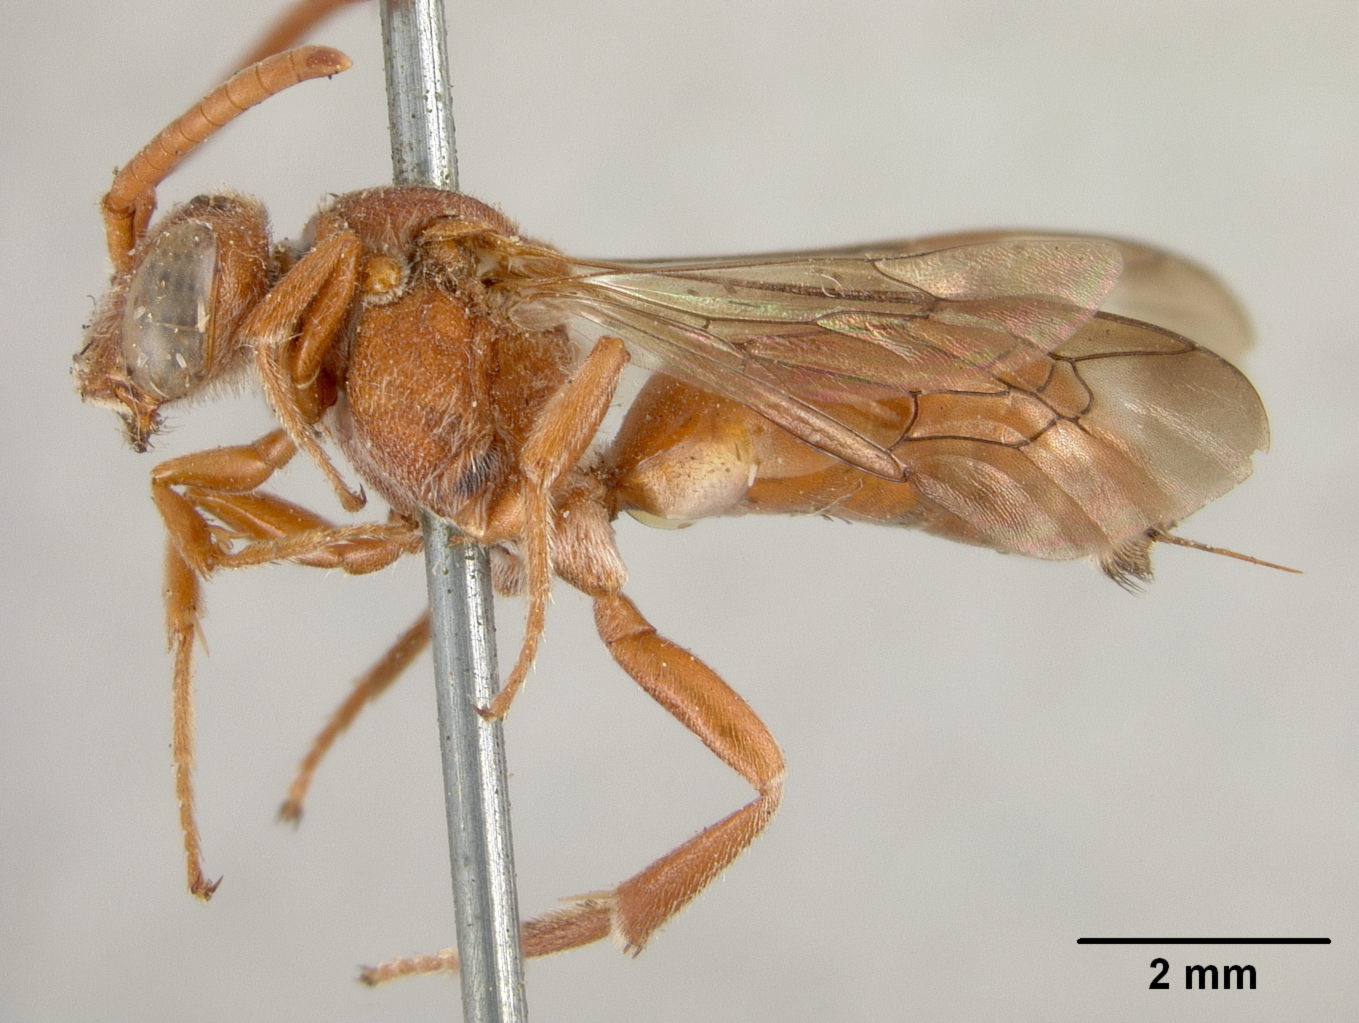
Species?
Nomada erythrochroa
